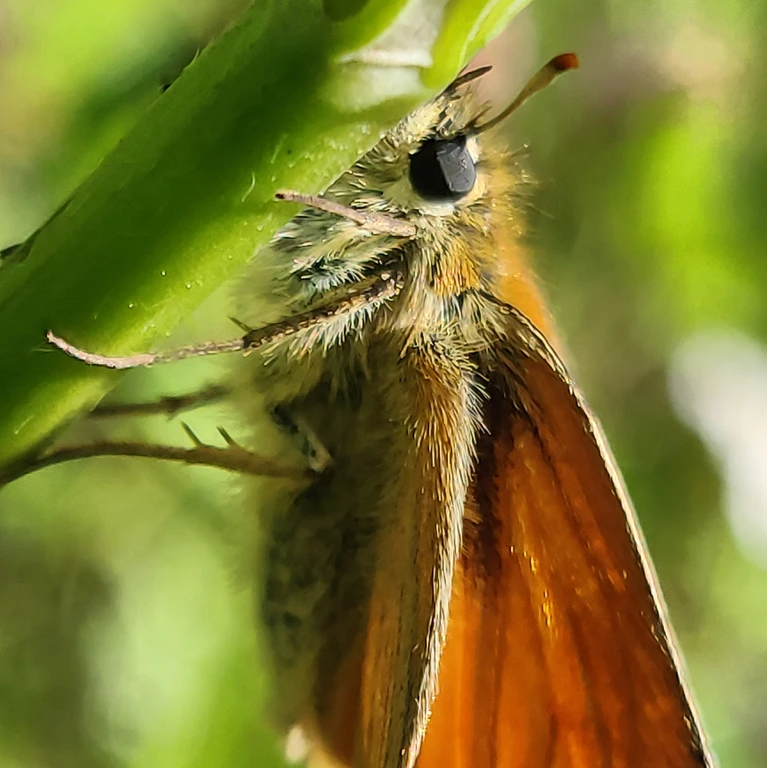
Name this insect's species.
Thymelicus sylvestris
